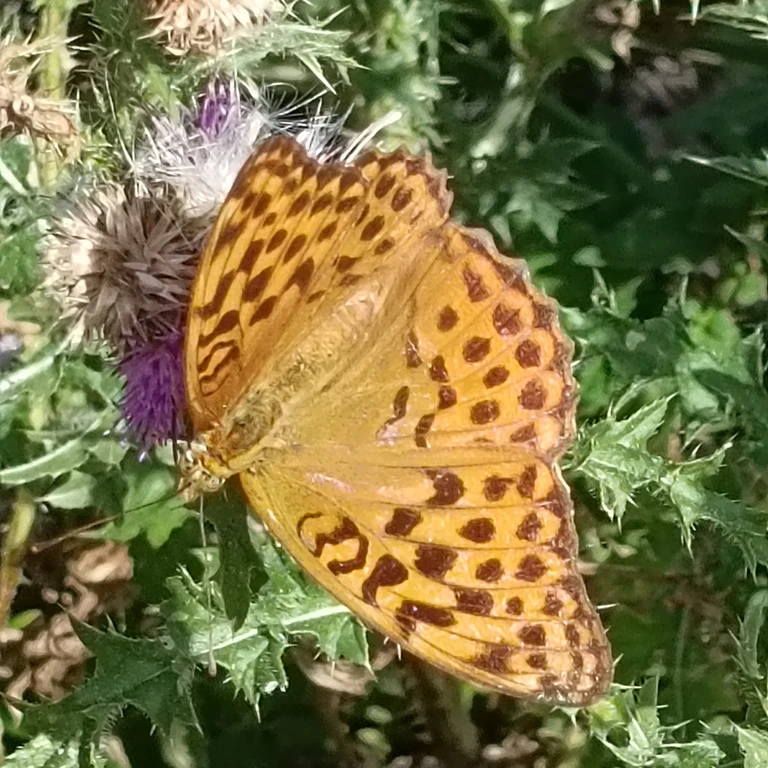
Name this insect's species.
Argynnis paphia
